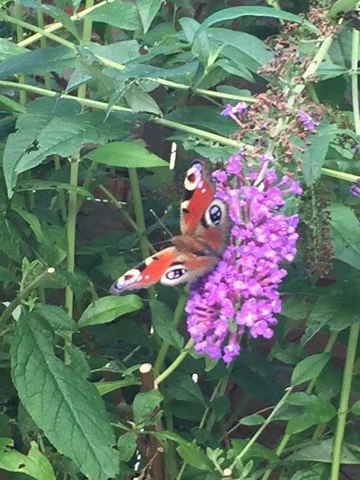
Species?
Aglais io
